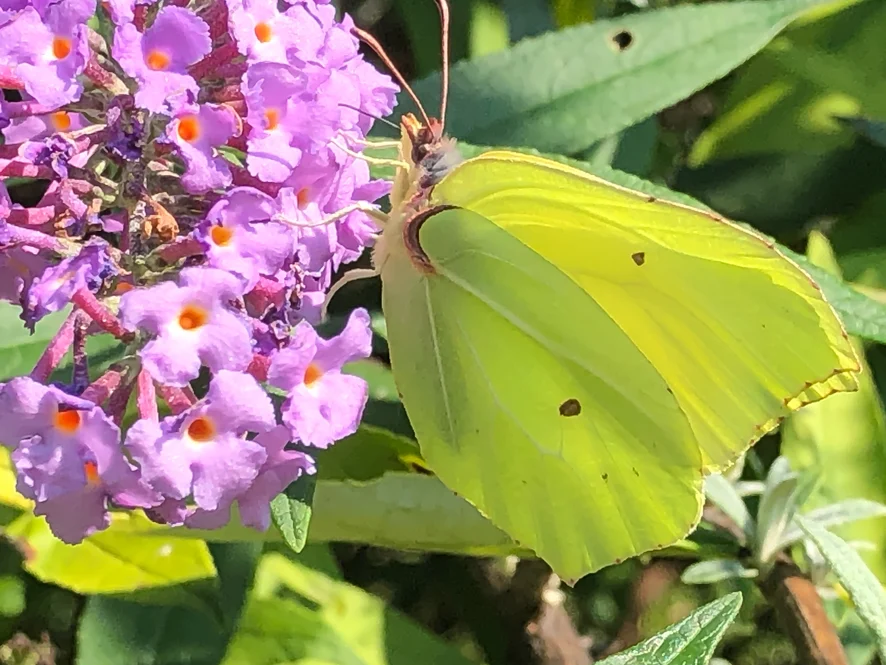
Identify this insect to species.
Gonepteryx rhamni
